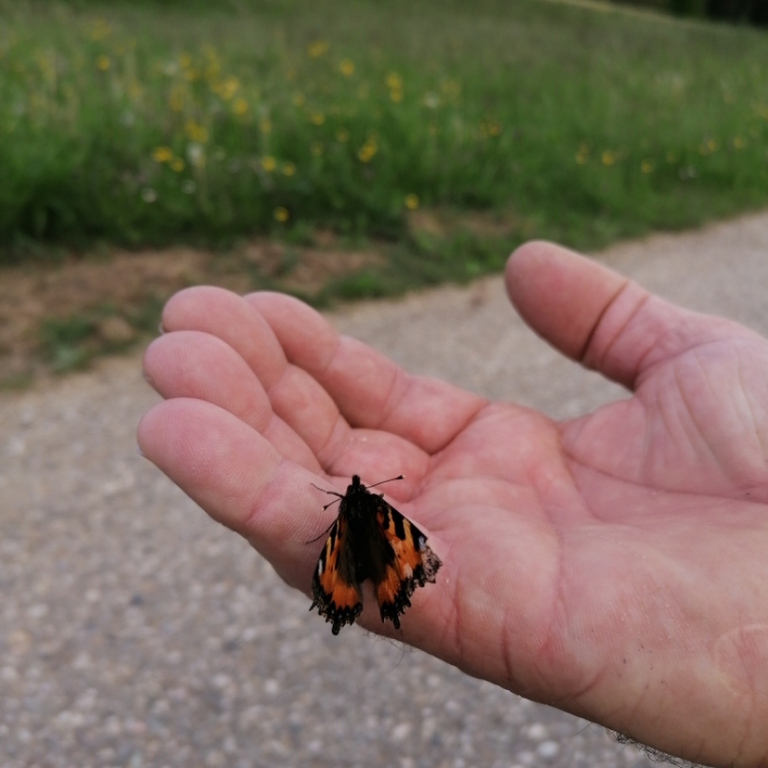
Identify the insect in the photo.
Aglais urticae
